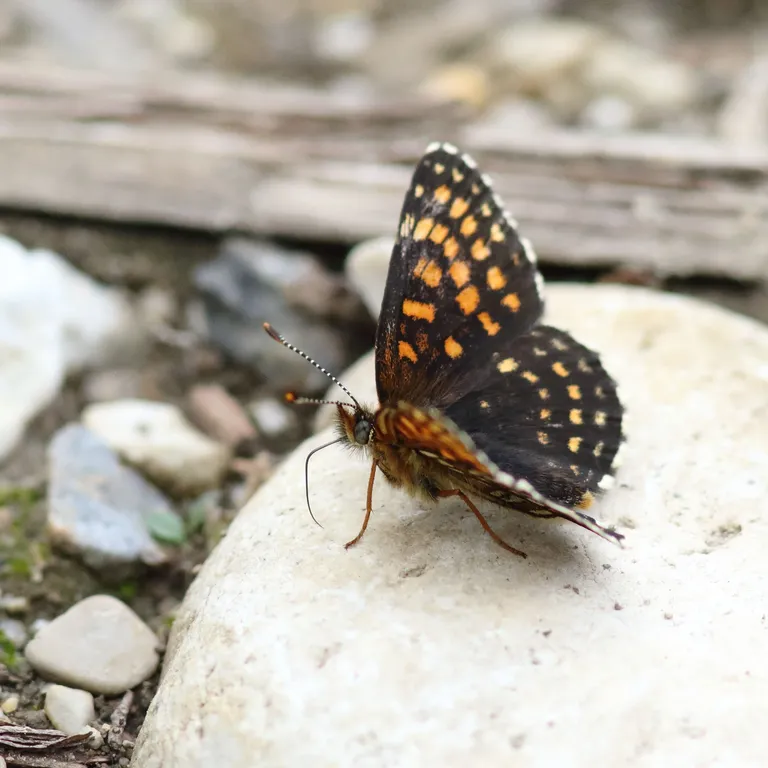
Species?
Melitaea diamina
